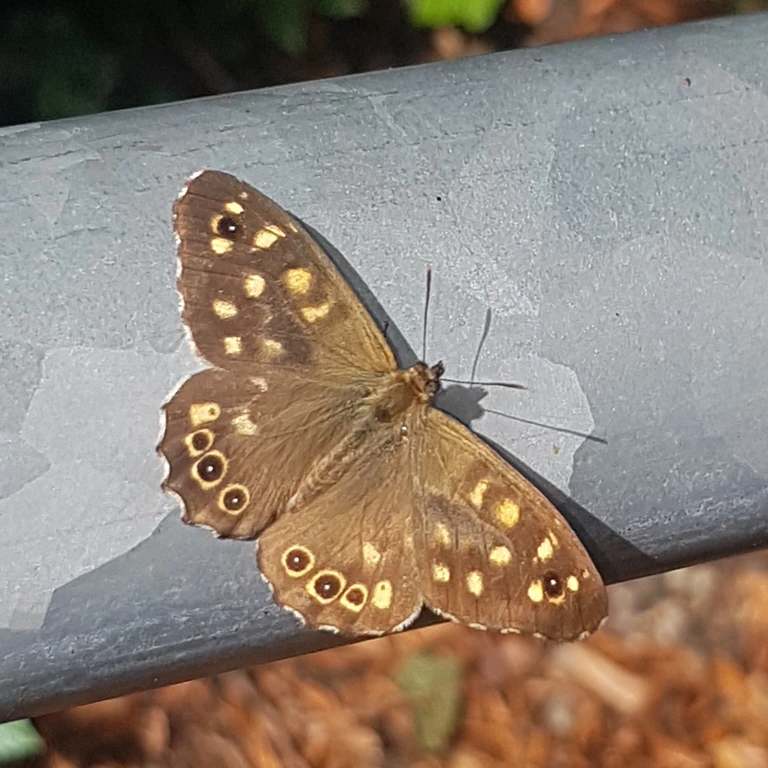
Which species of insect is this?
Pararge aegeria
